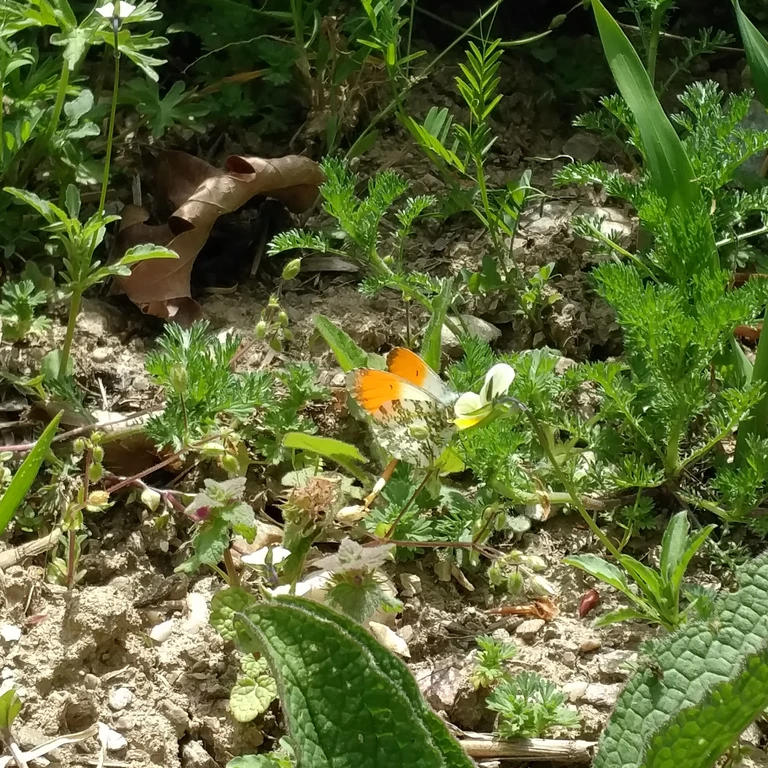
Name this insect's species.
Anthocharis cardamines
